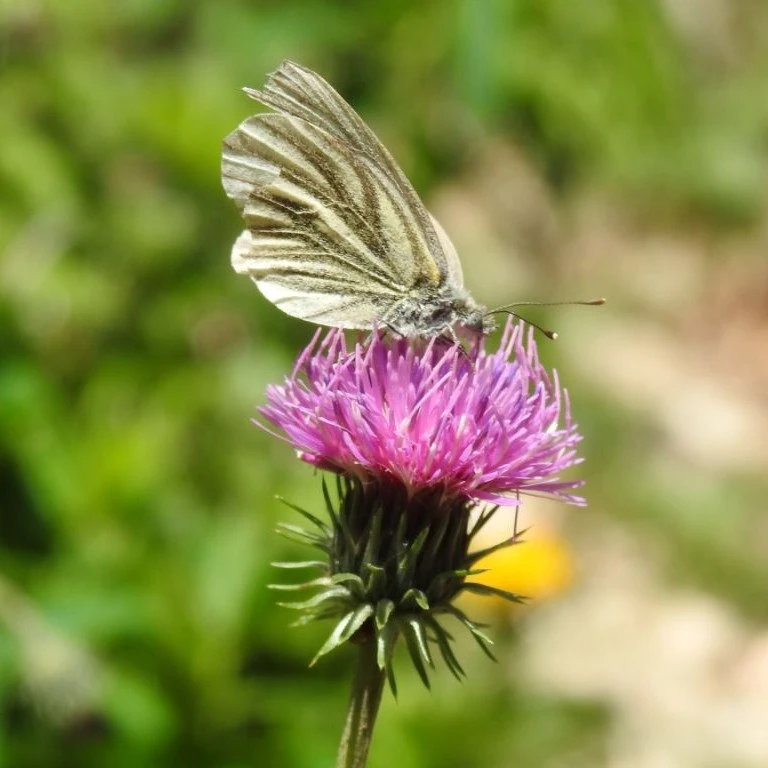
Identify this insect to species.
Pieris bryoniae
